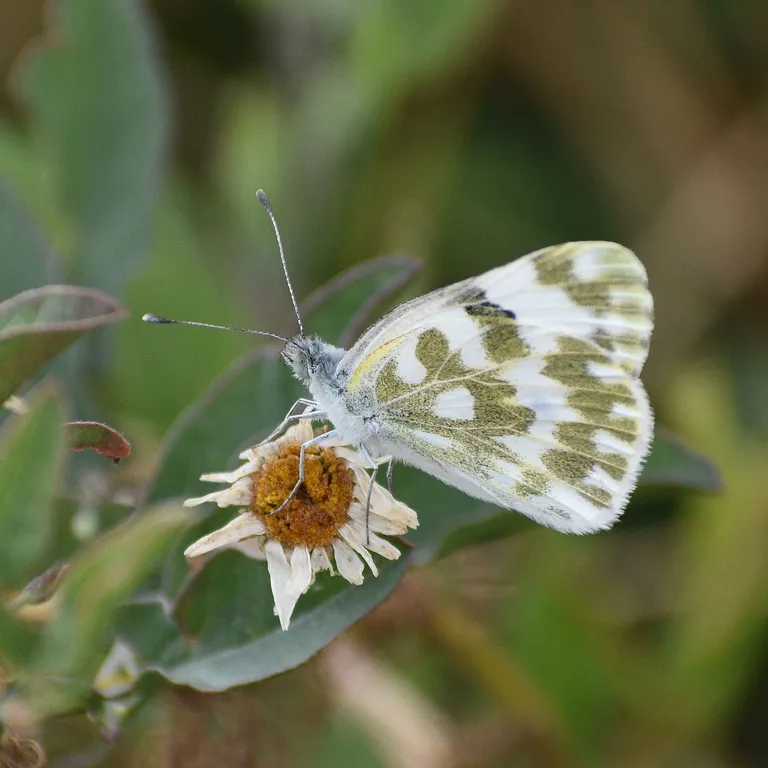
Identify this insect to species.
Pontia edusa
